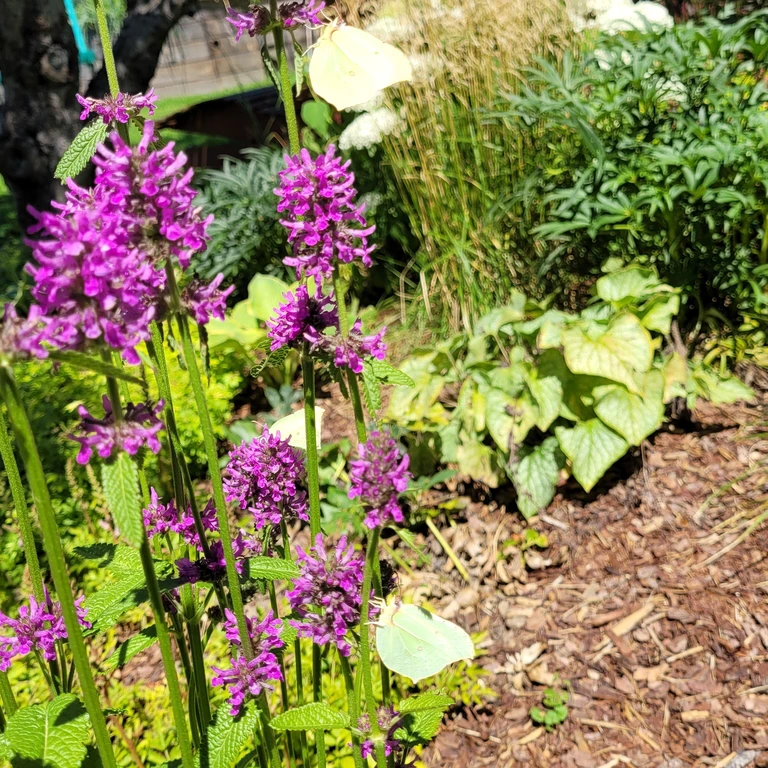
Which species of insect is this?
Gonepteryx rhamni
